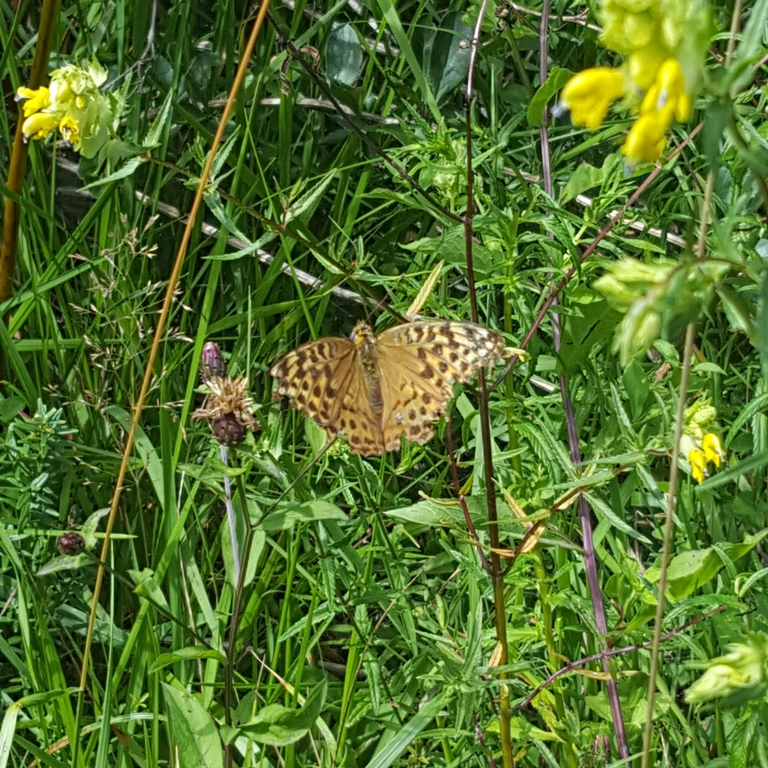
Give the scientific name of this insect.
Argynnis paphia
